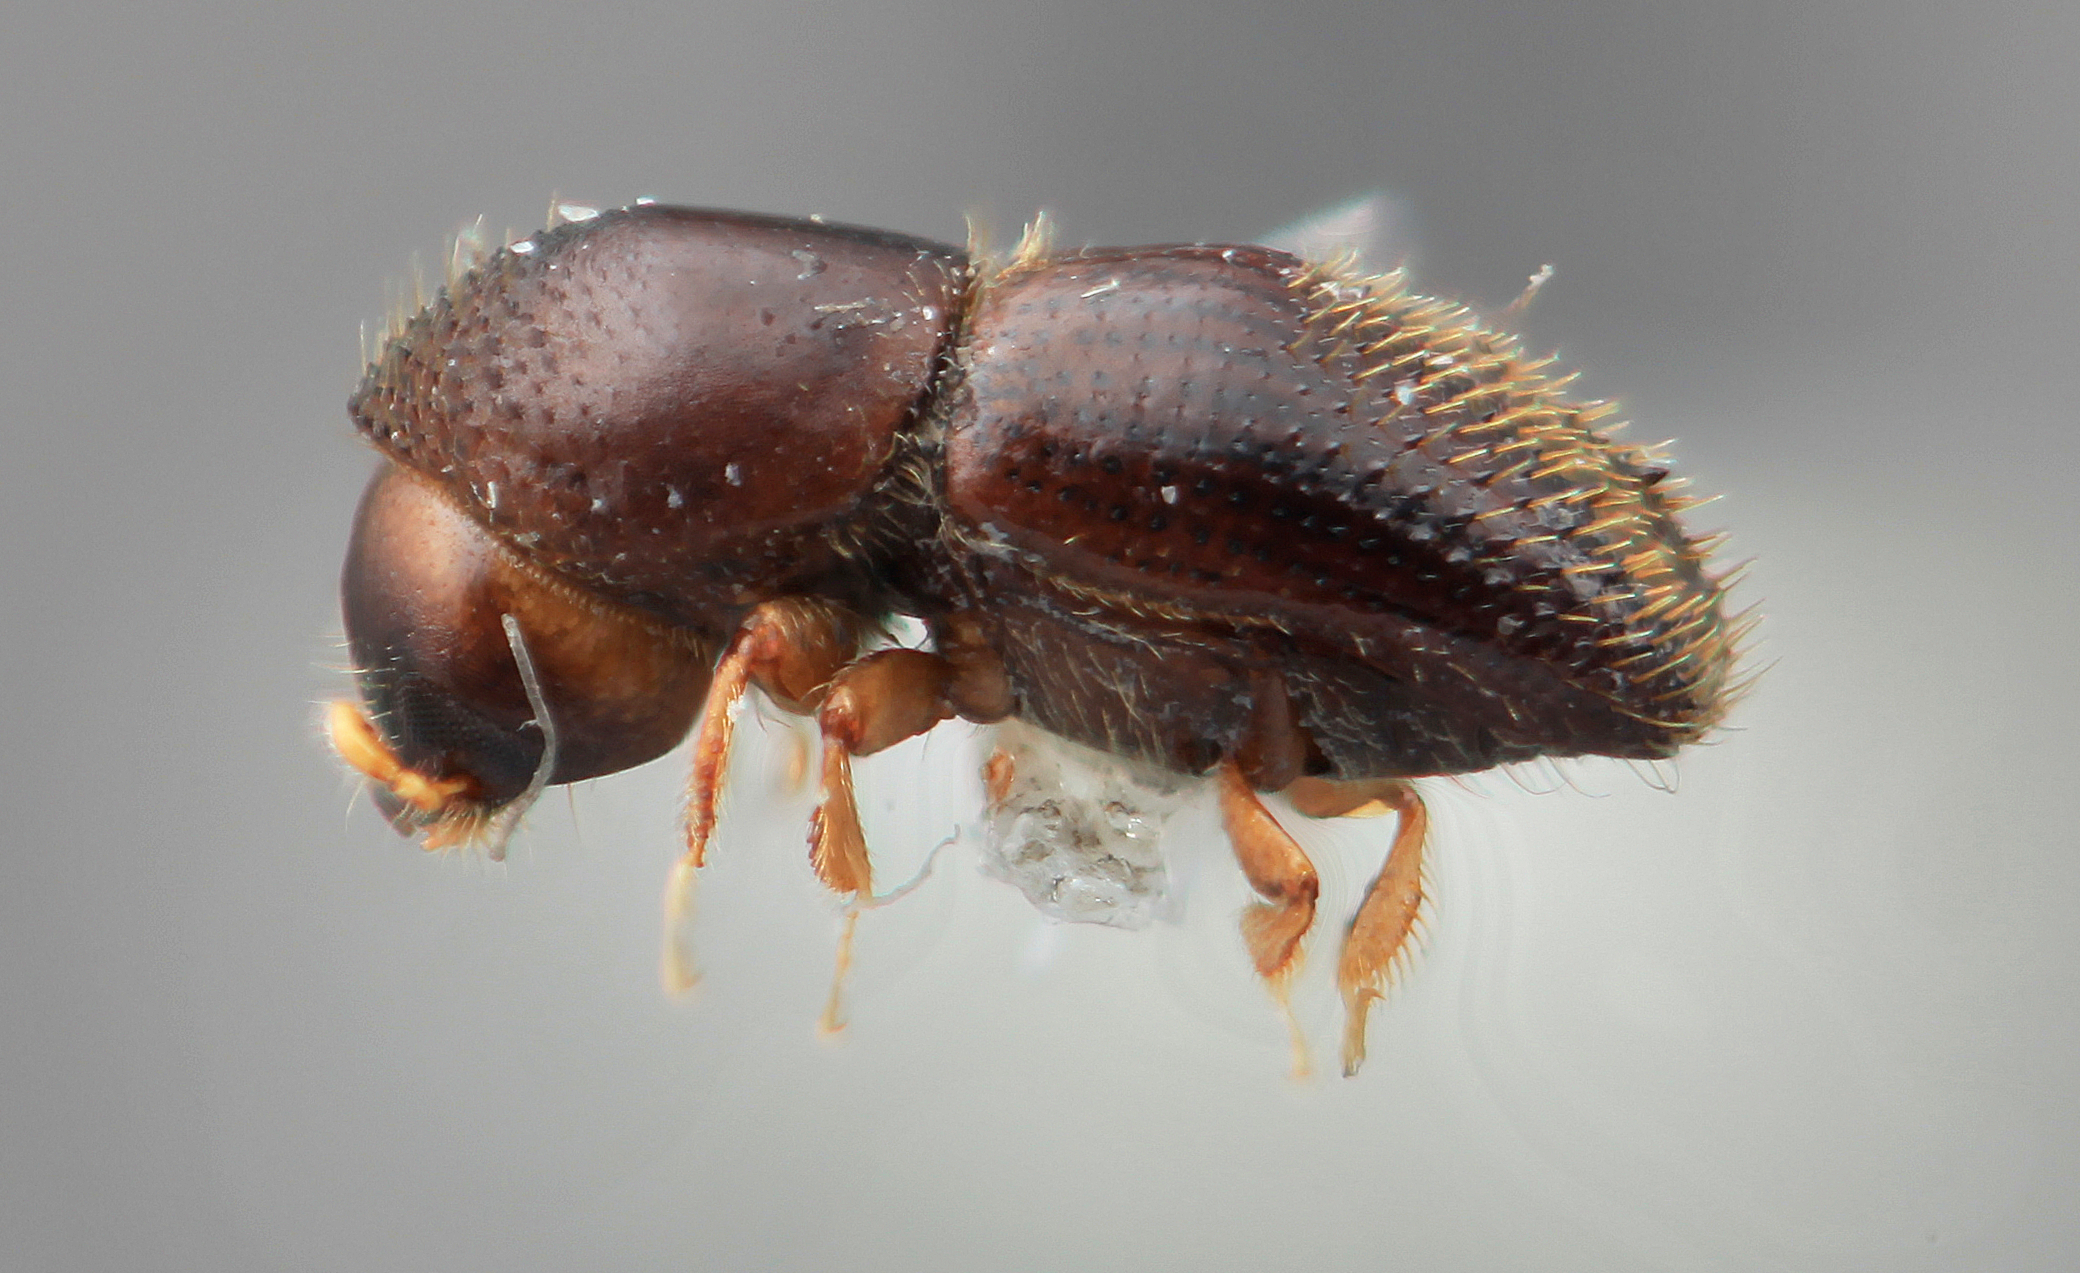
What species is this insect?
Xyleborinus celatus
